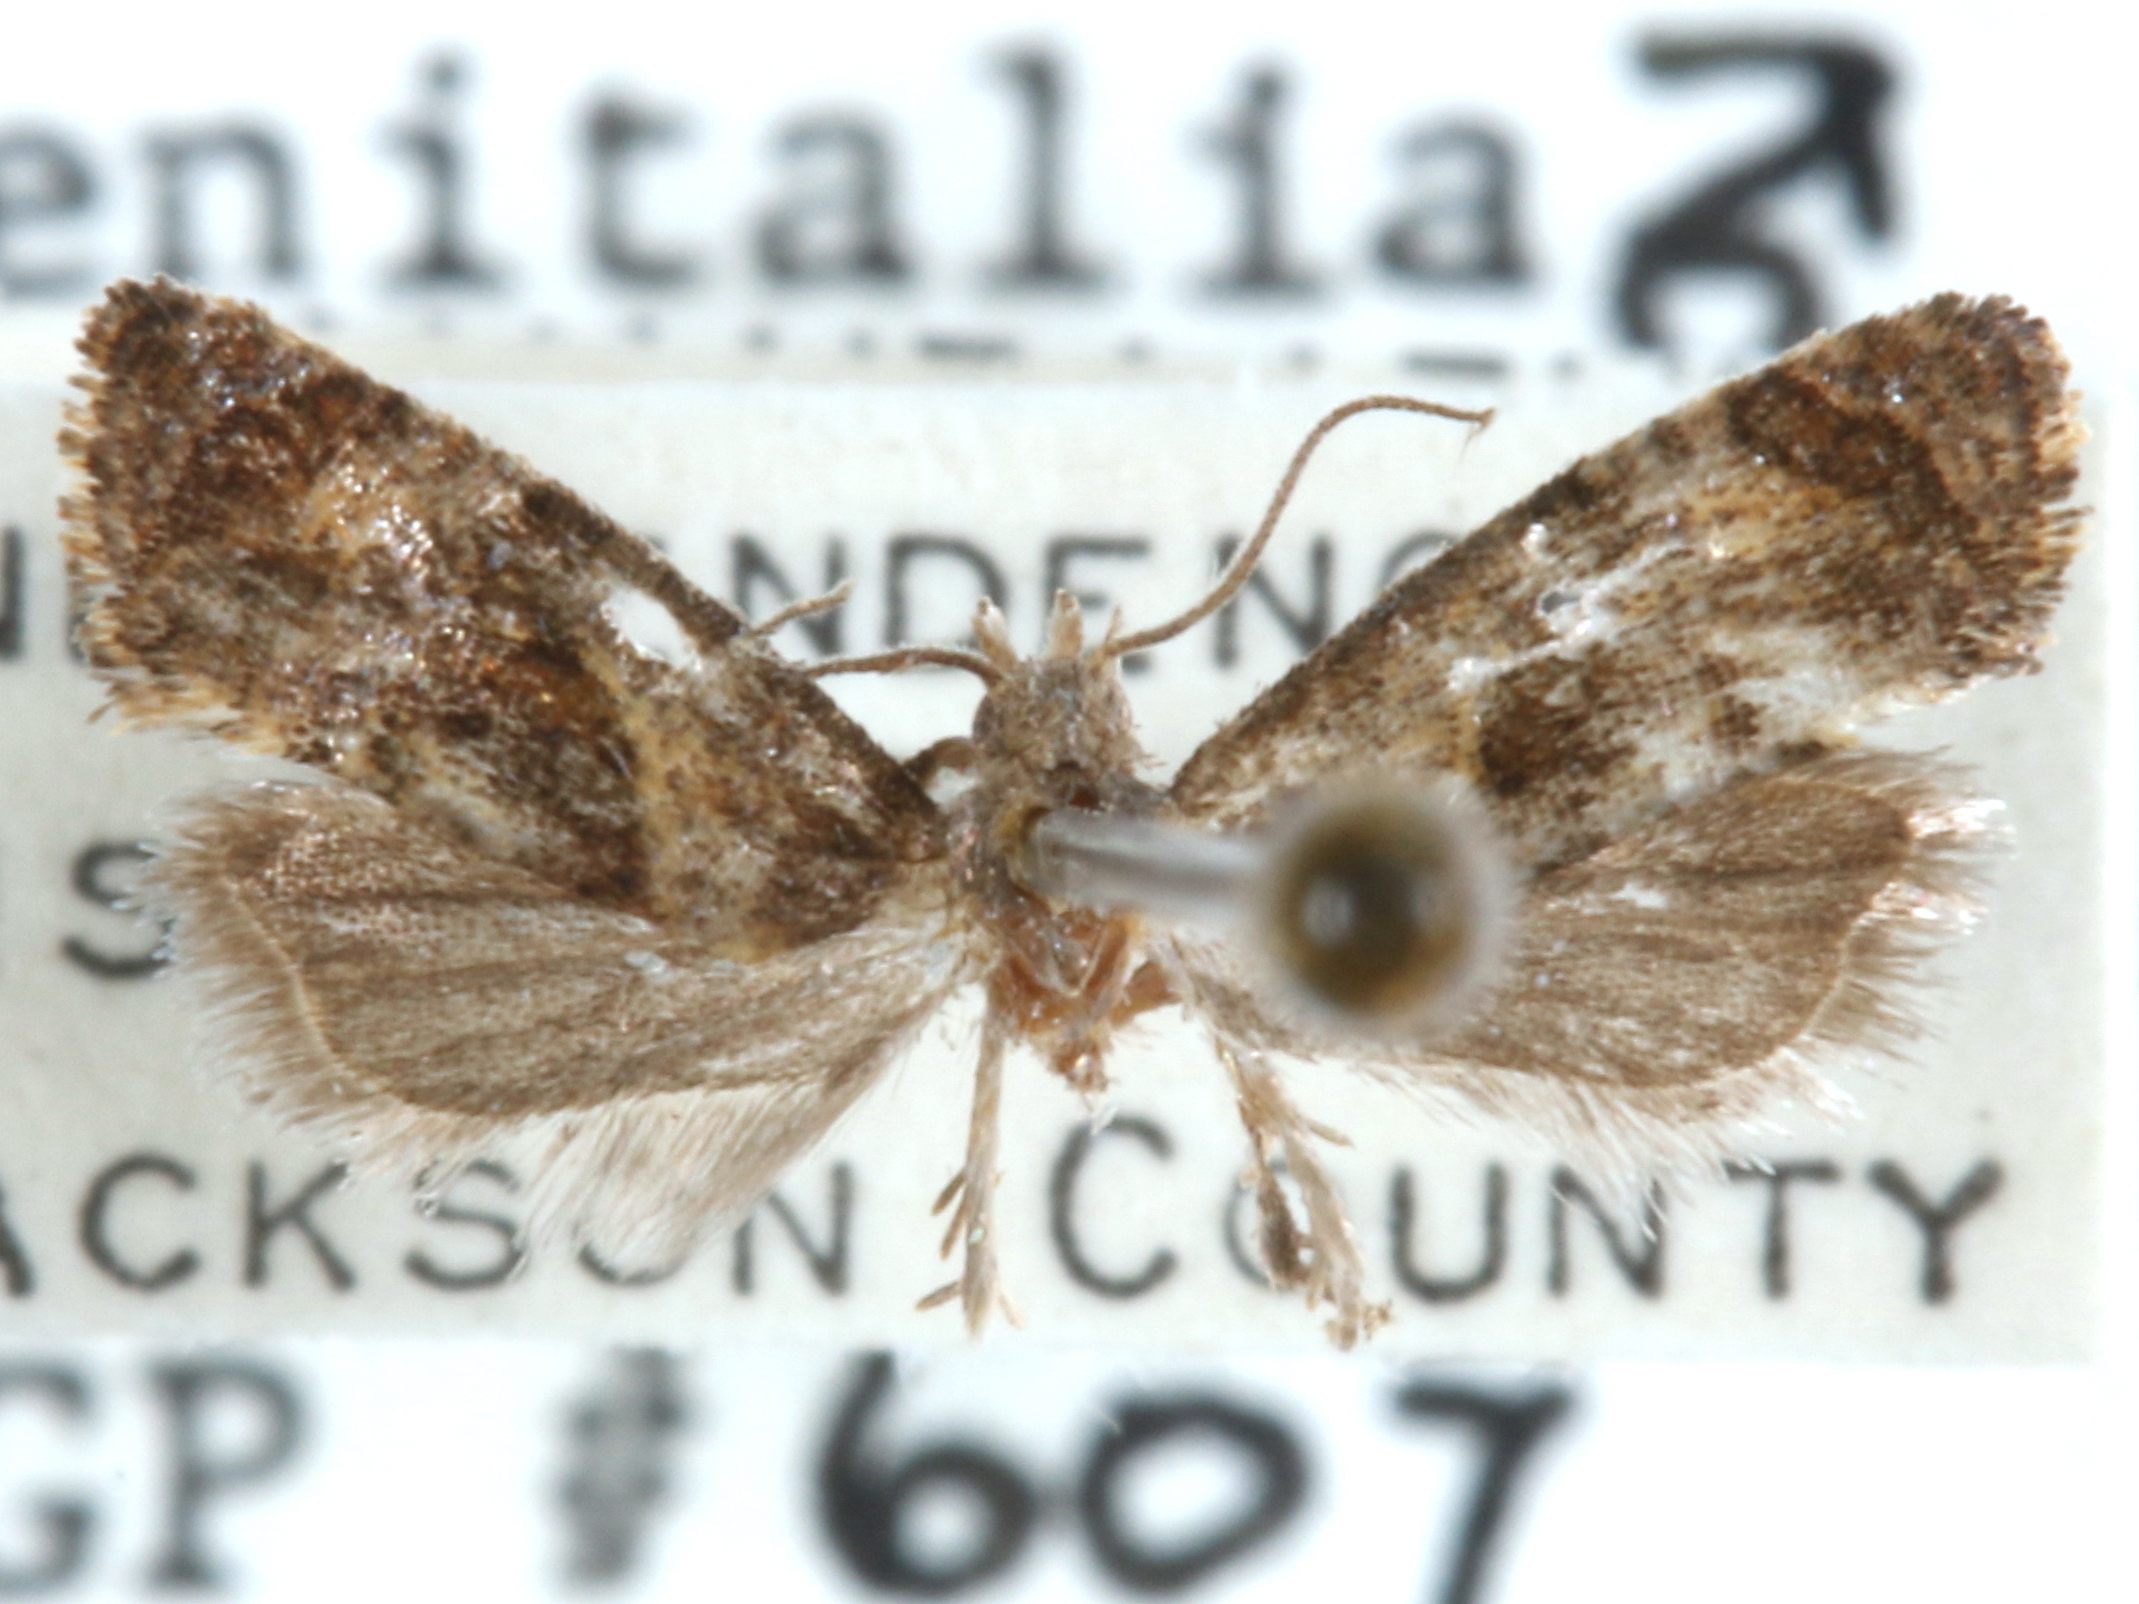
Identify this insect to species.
Rolandylis fusca
